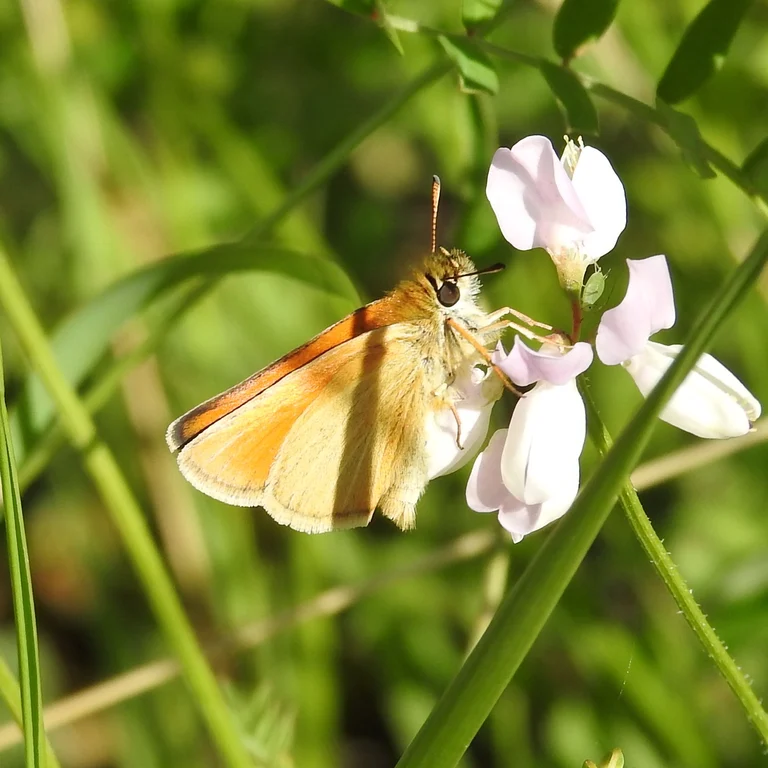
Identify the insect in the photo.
Thymelicus lineola
